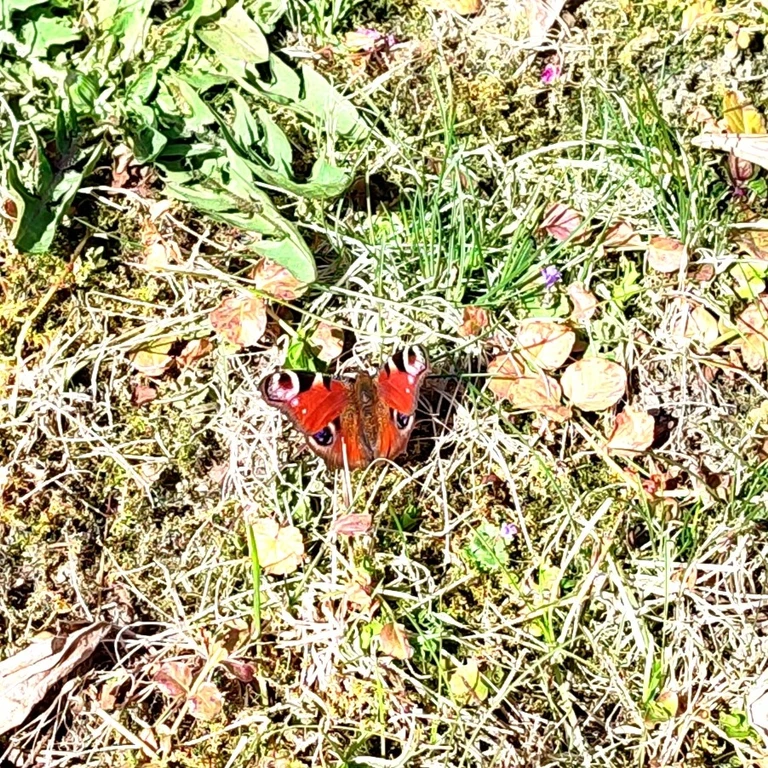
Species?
Aglais io
